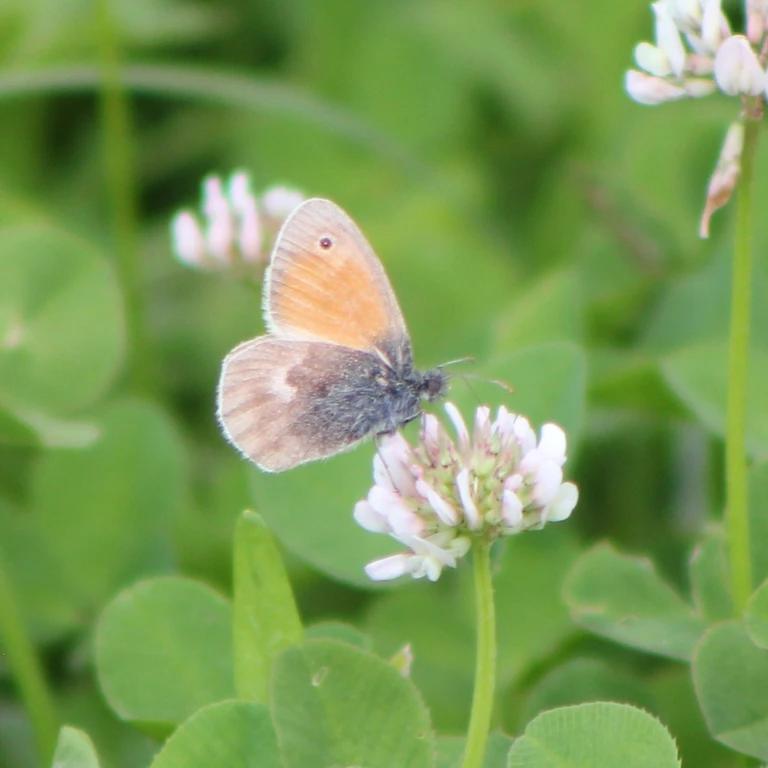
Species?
Coenonympha pamphilus
